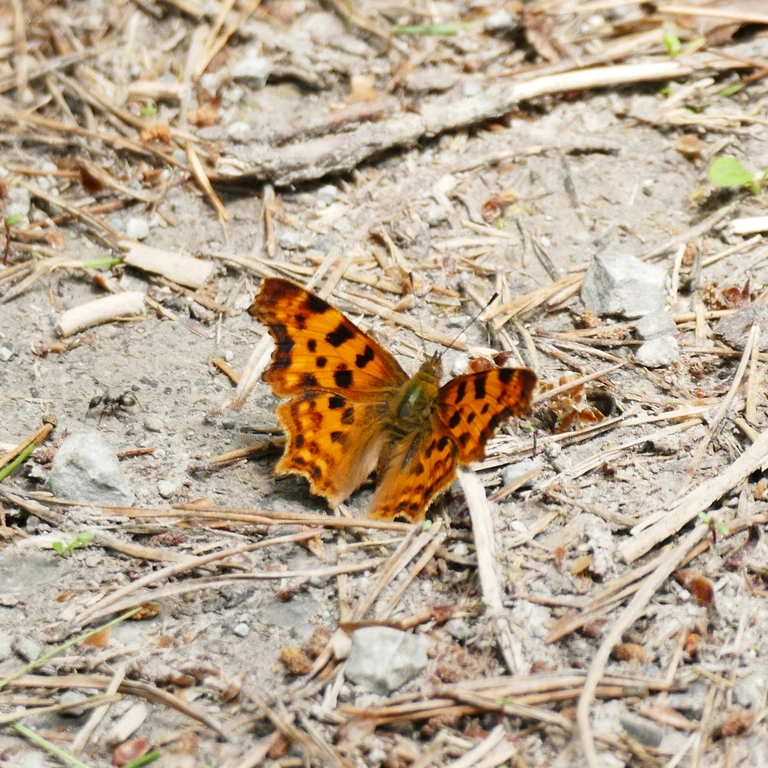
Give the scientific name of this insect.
Polygonia c-album
